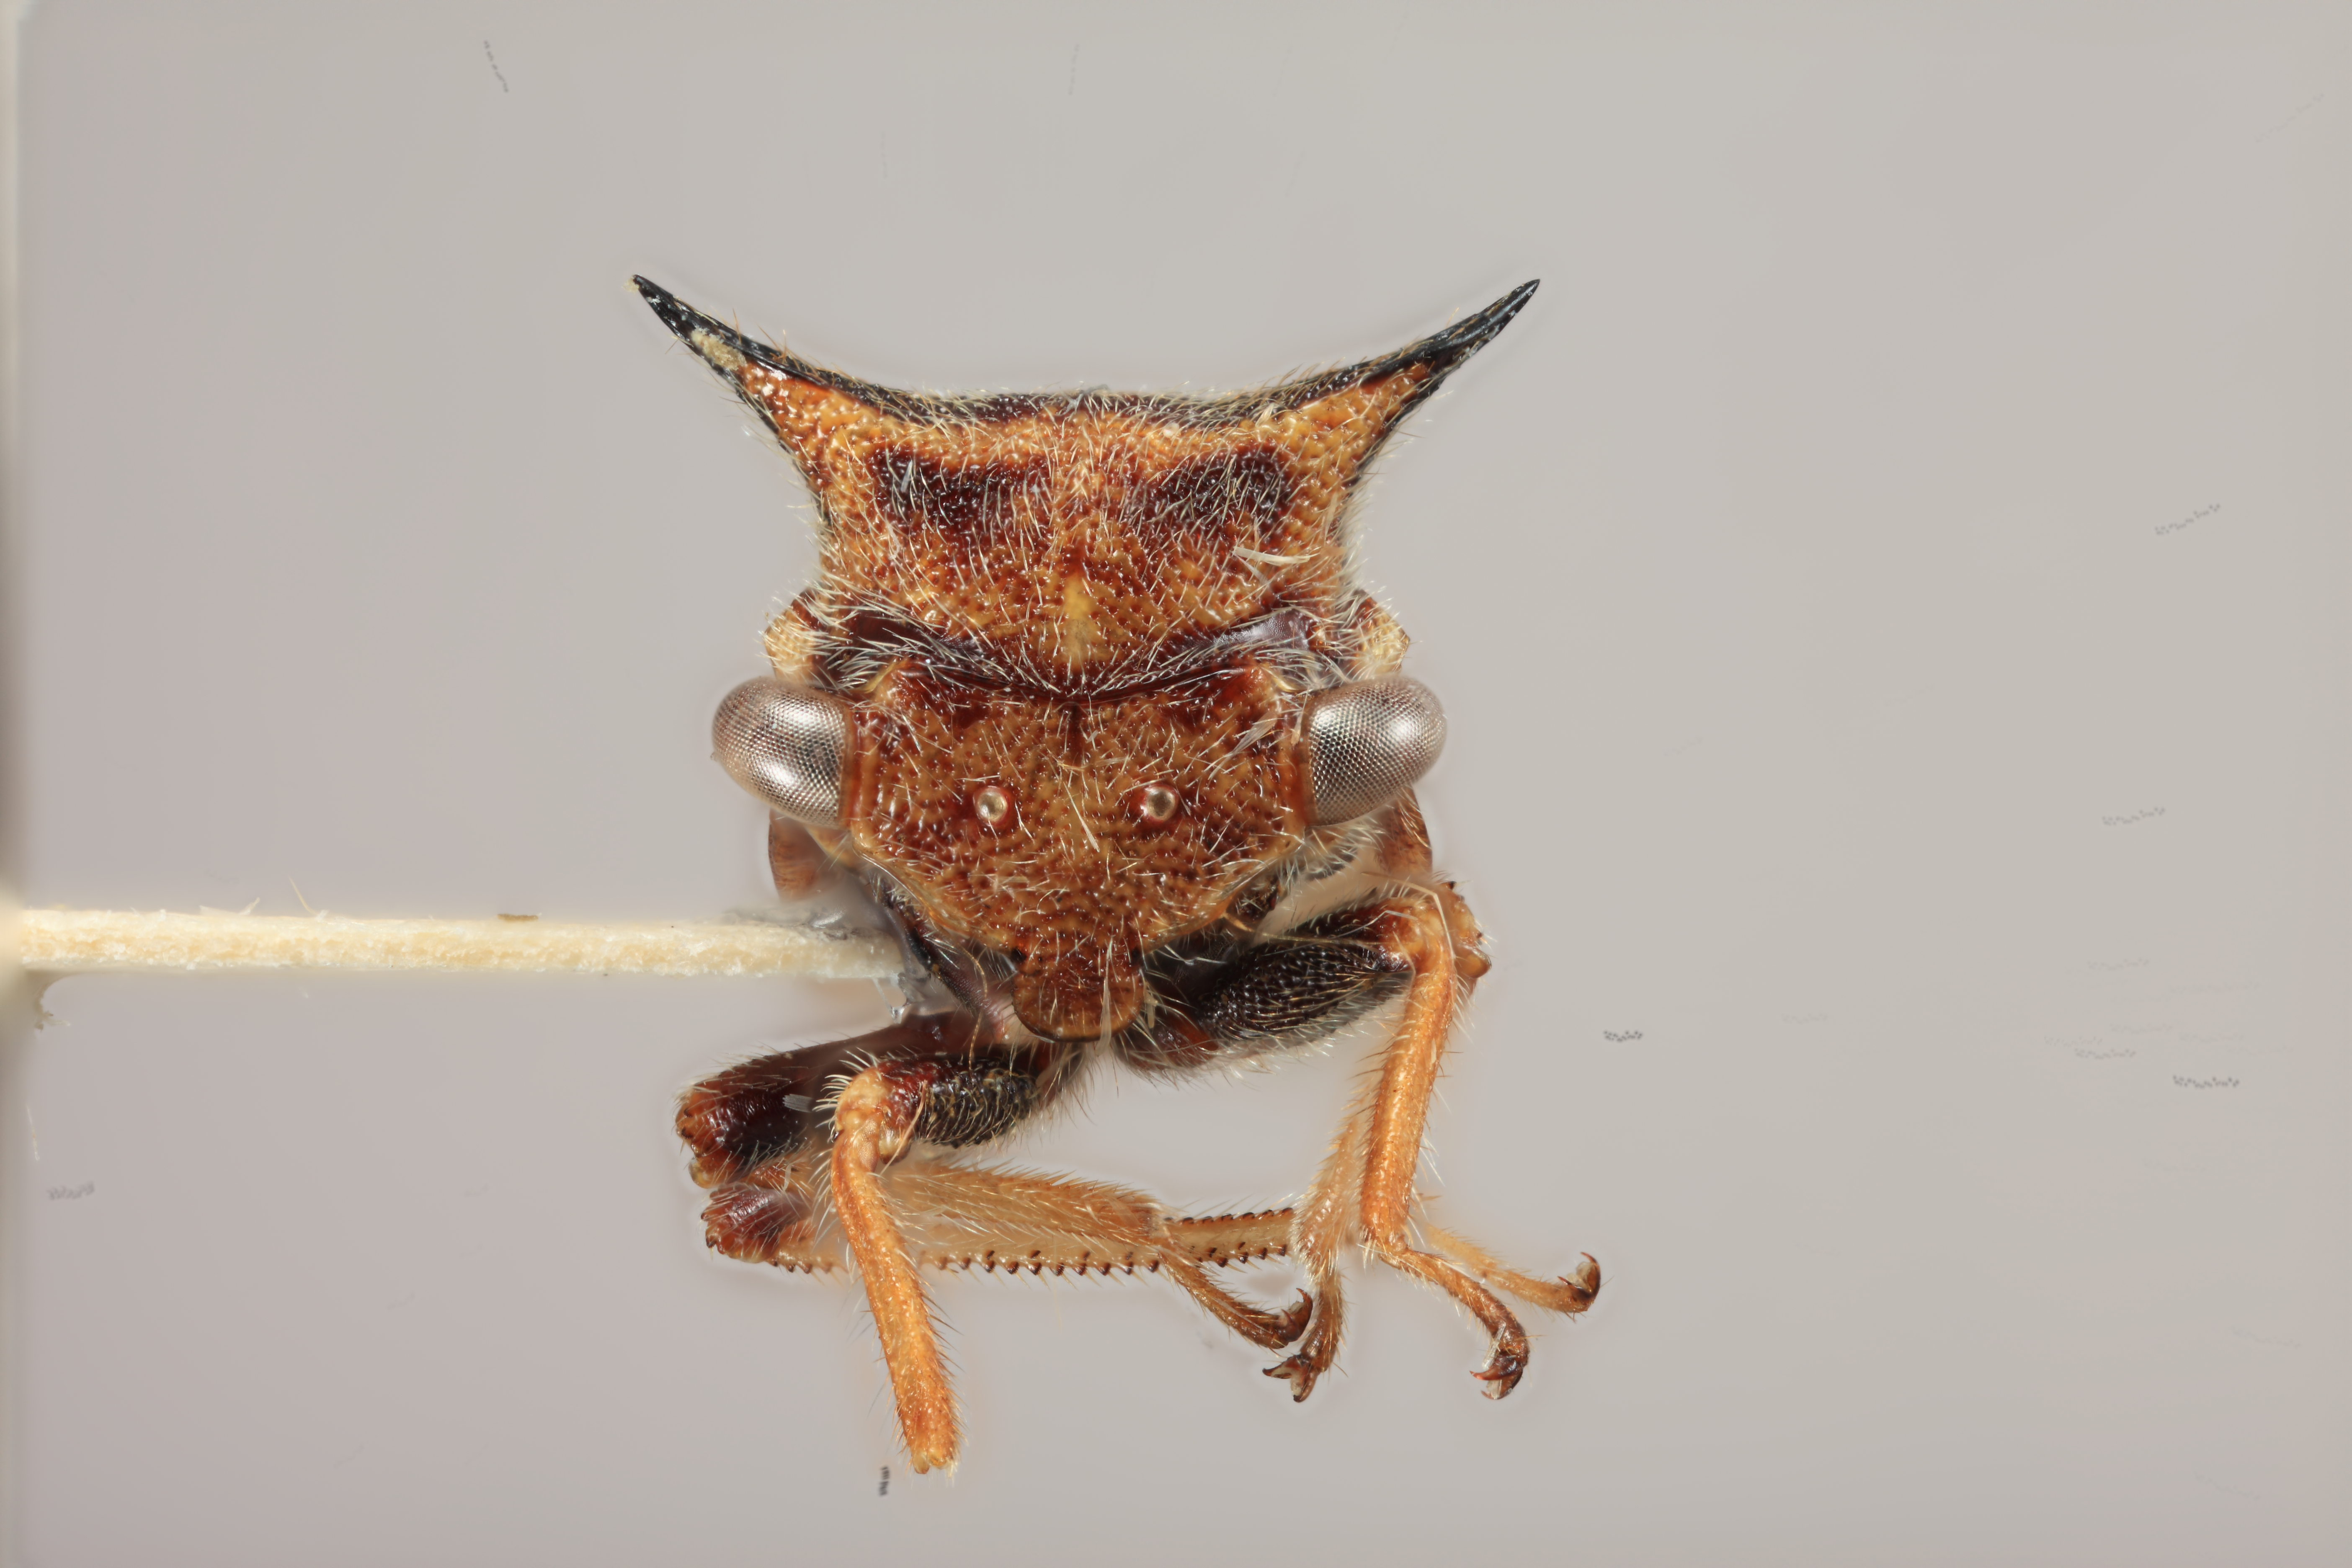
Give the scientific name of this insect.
Tolania dira
